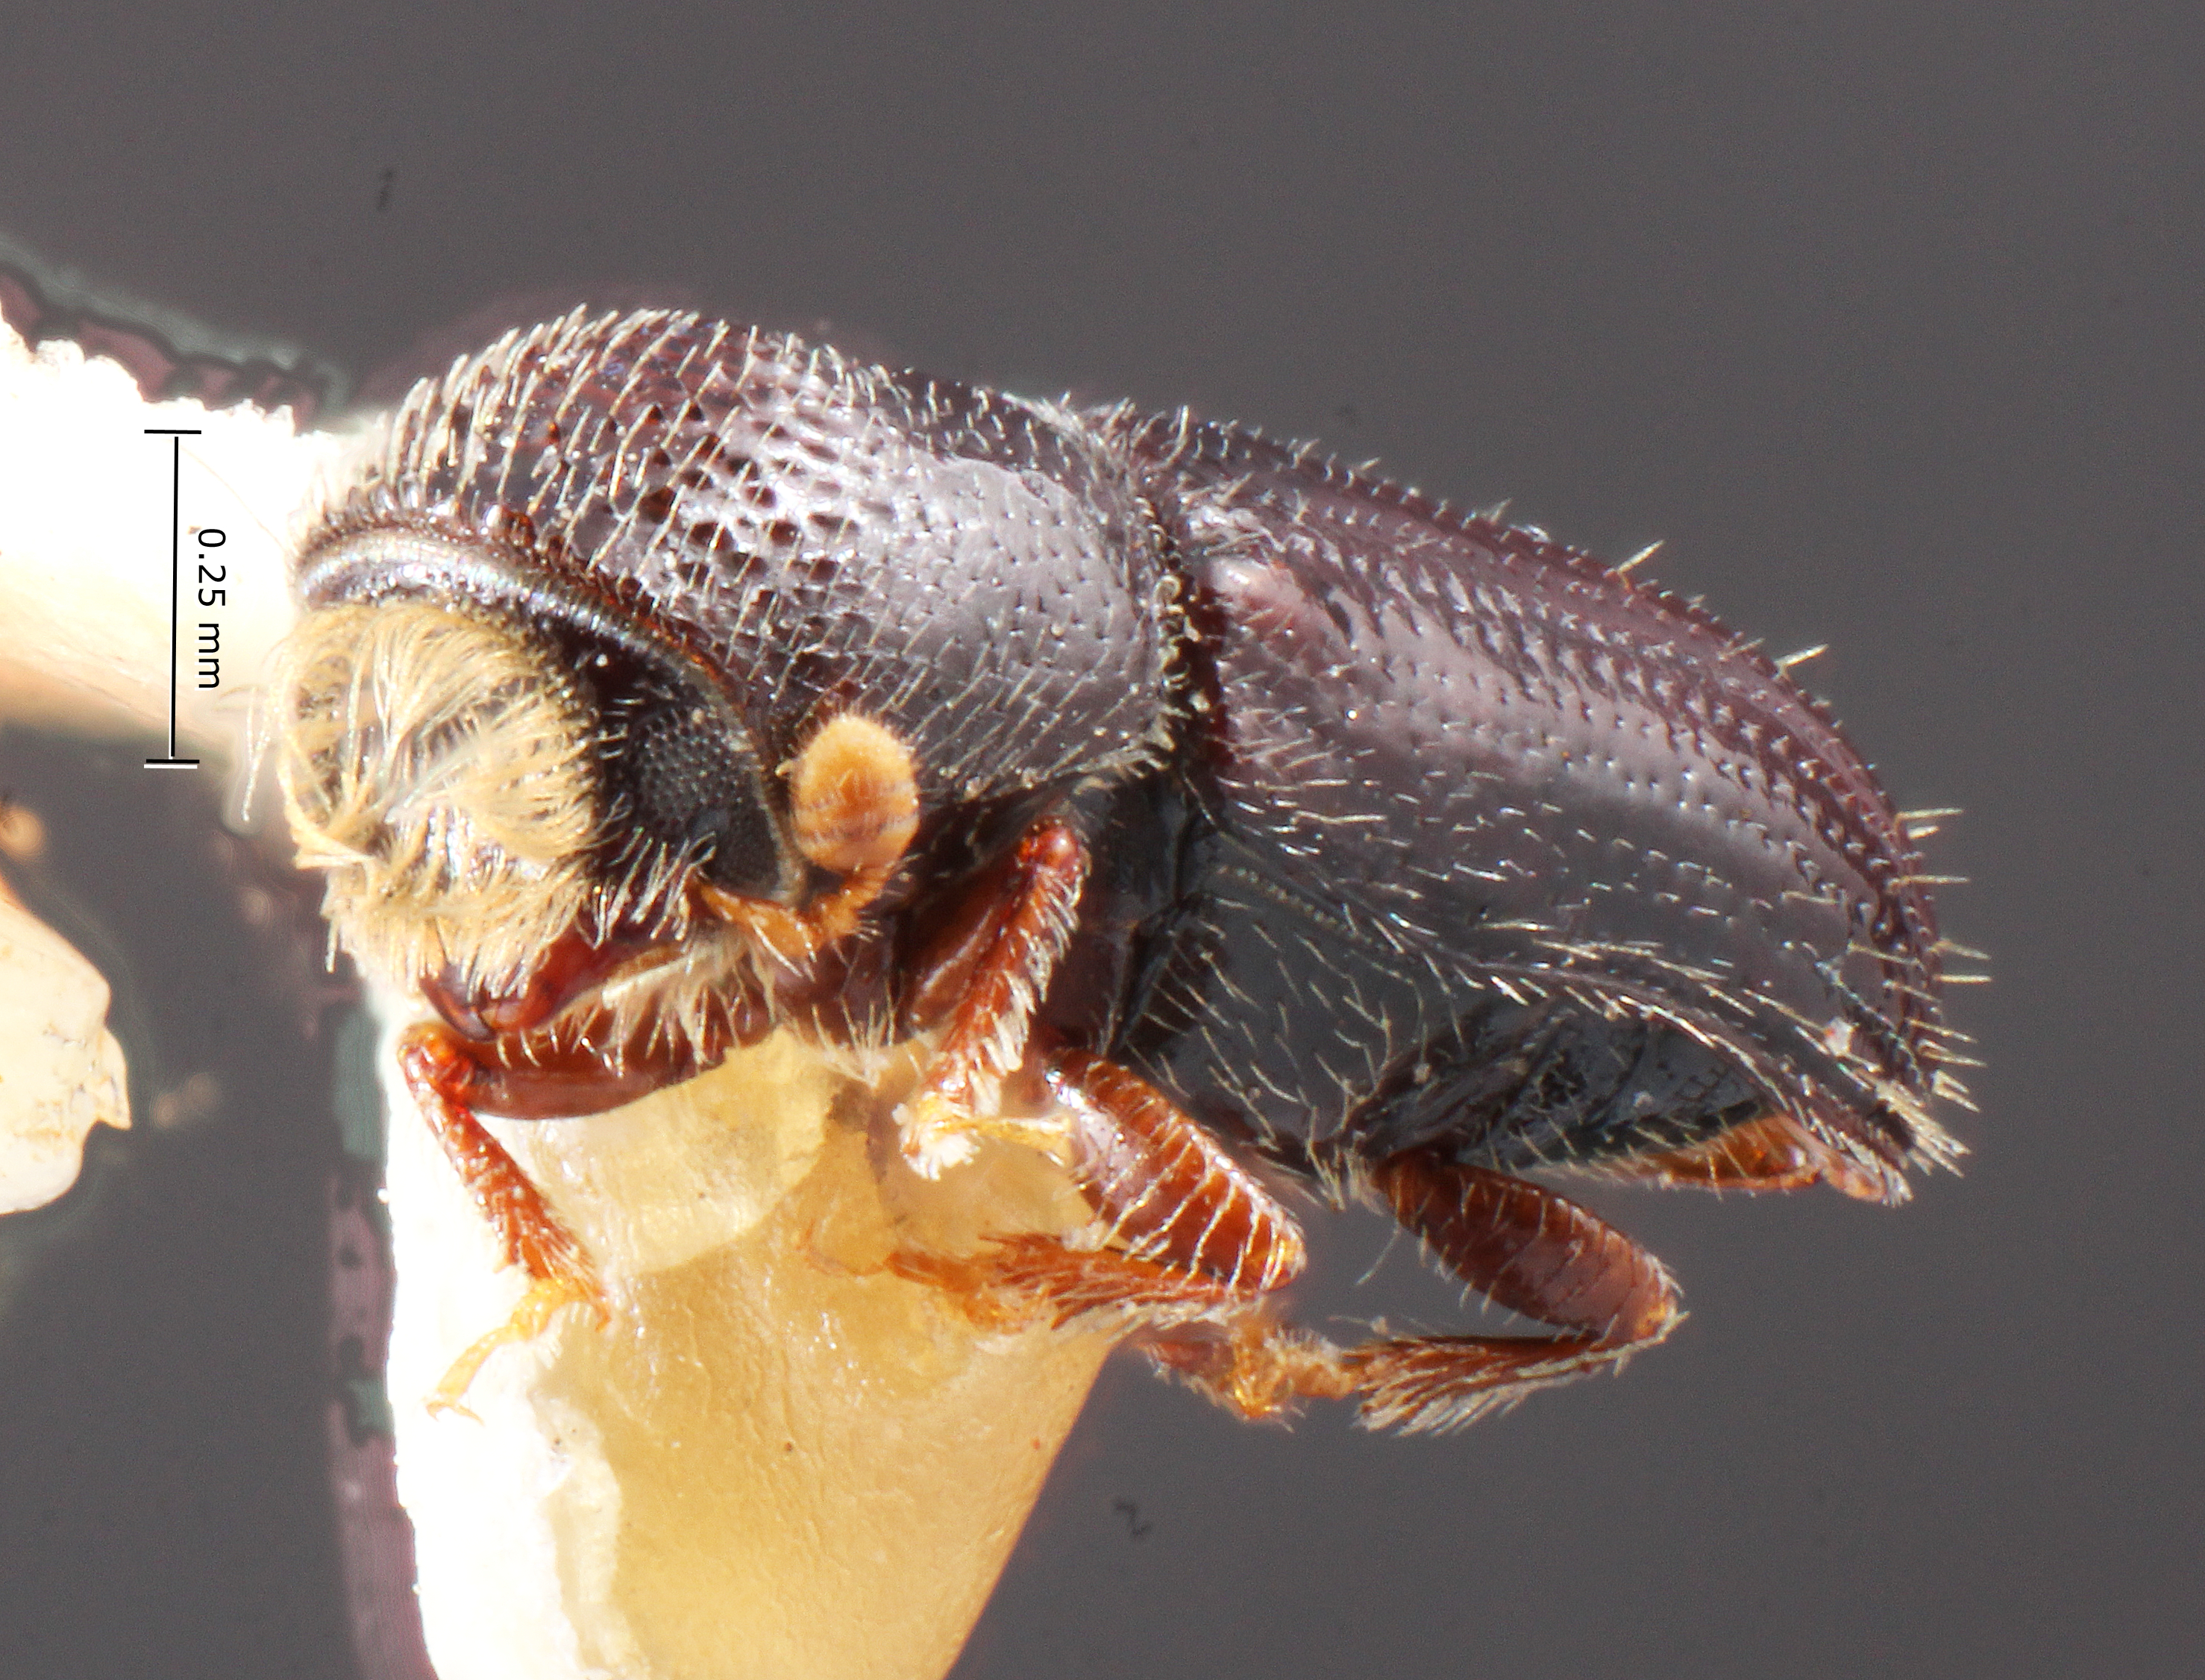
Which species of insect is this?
Pityophthorus hidalgoensis
